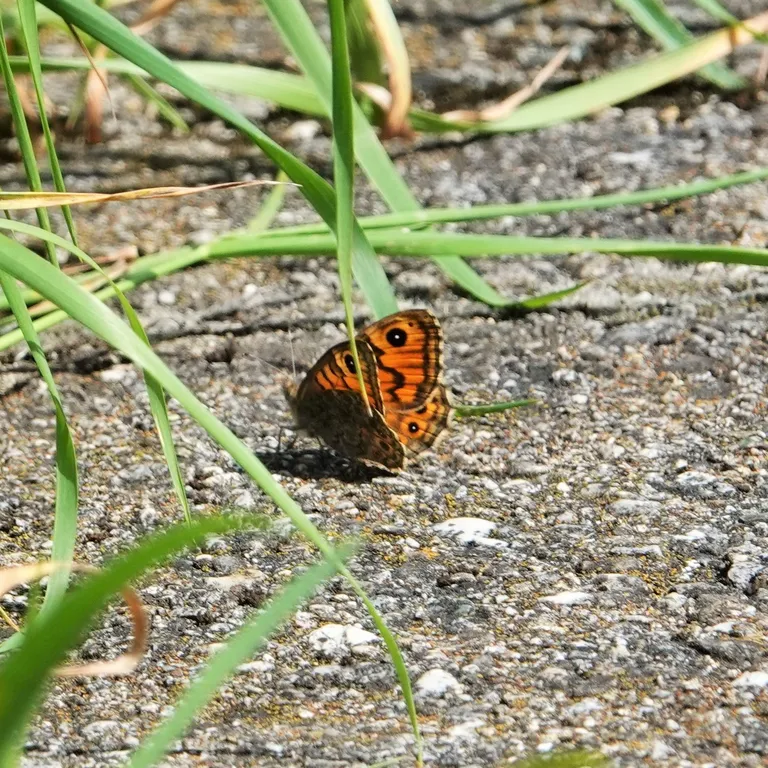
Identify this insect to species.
Lasiommata megera (also Pararge megera)
